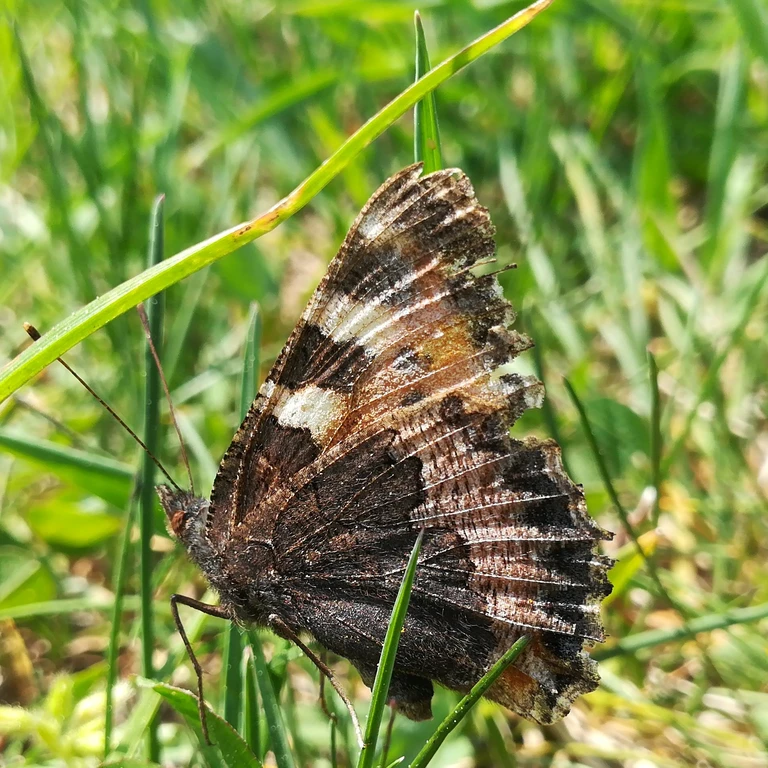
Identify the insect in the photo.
Aglais urticae
